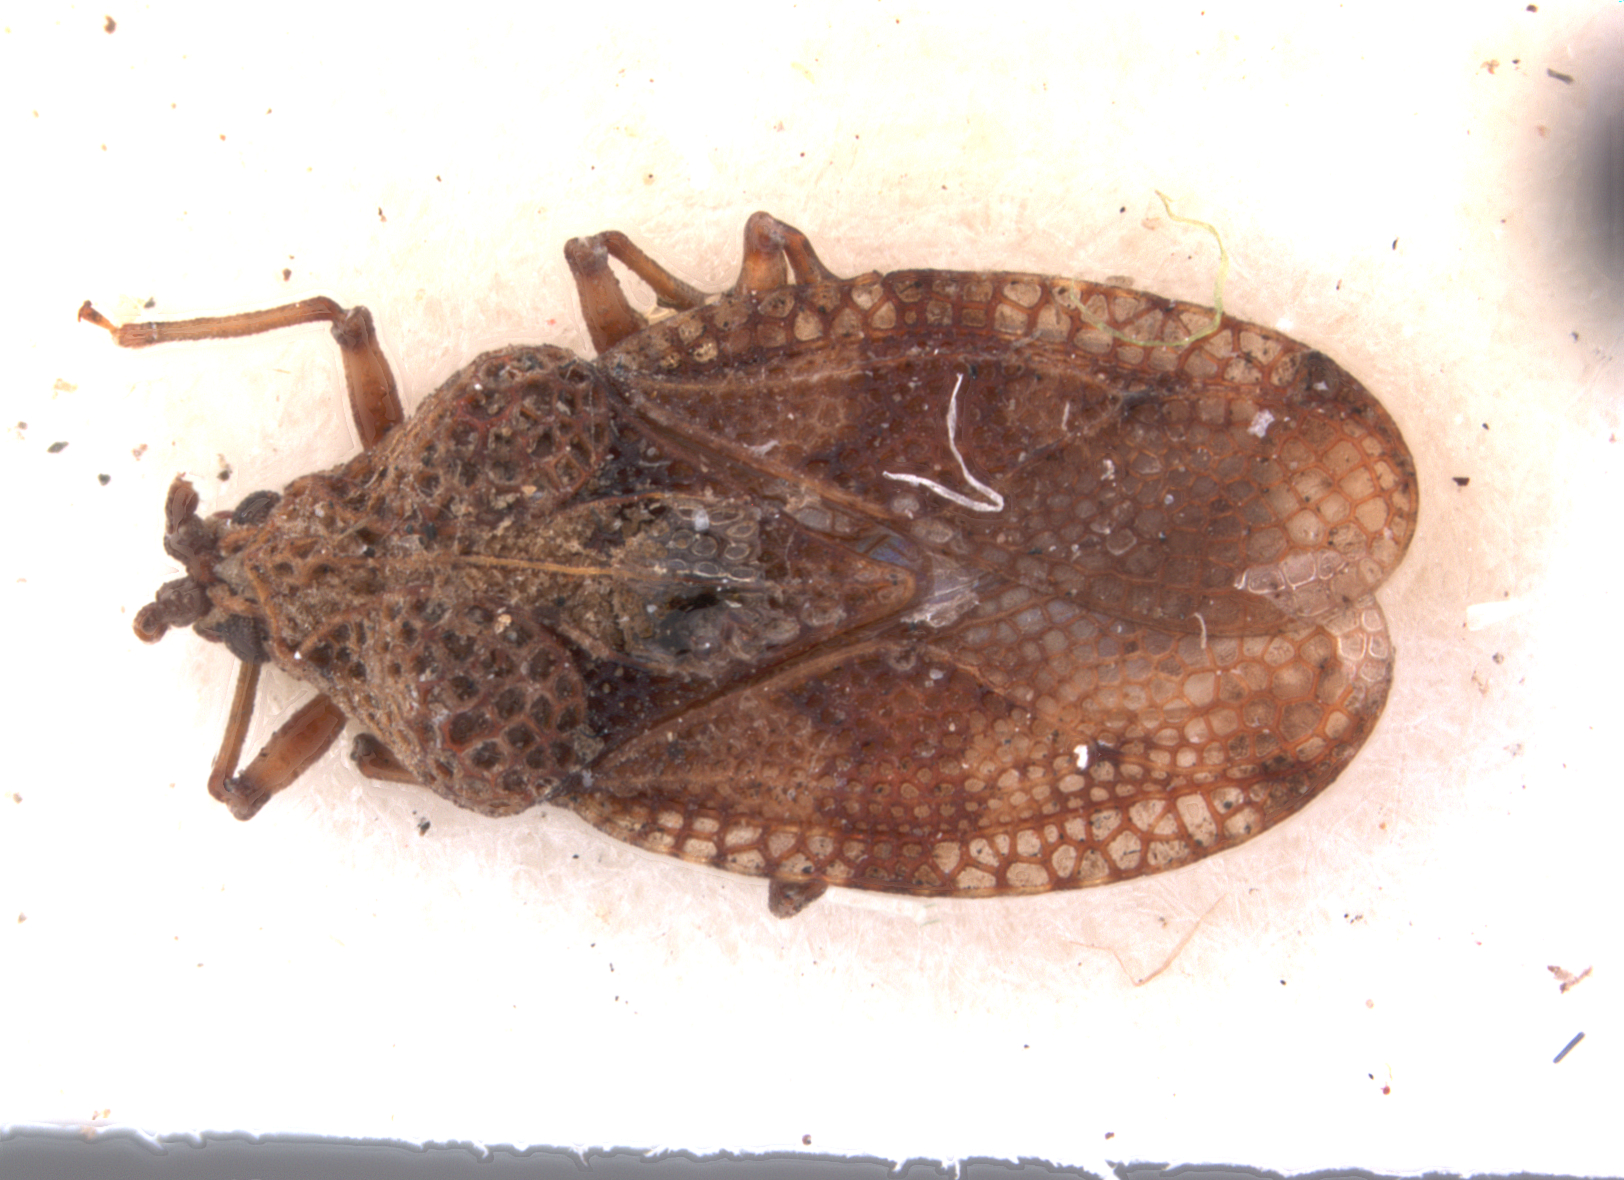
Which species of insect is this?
Cysteochila dikoana
